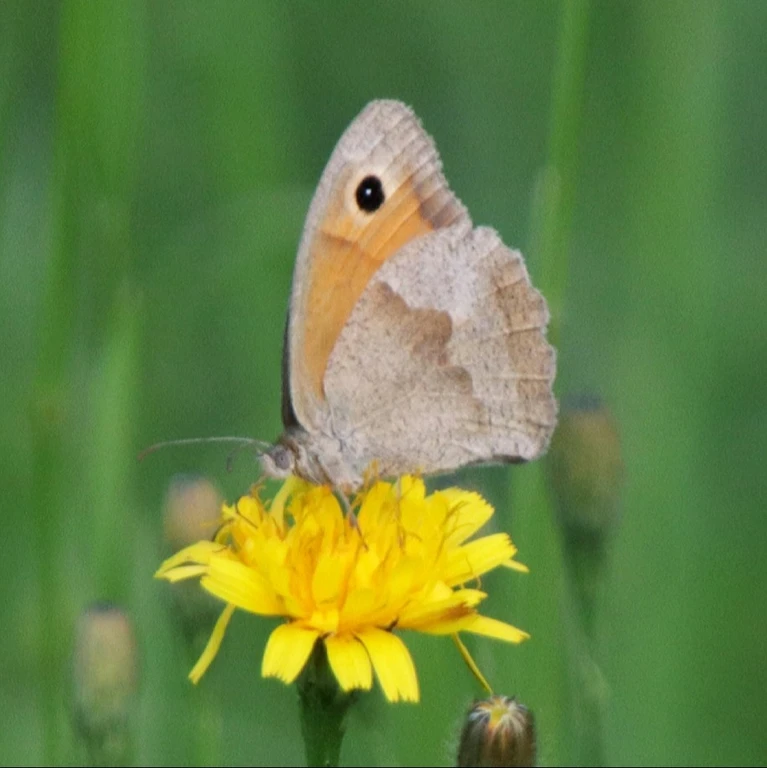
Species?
Maniola jurtina
